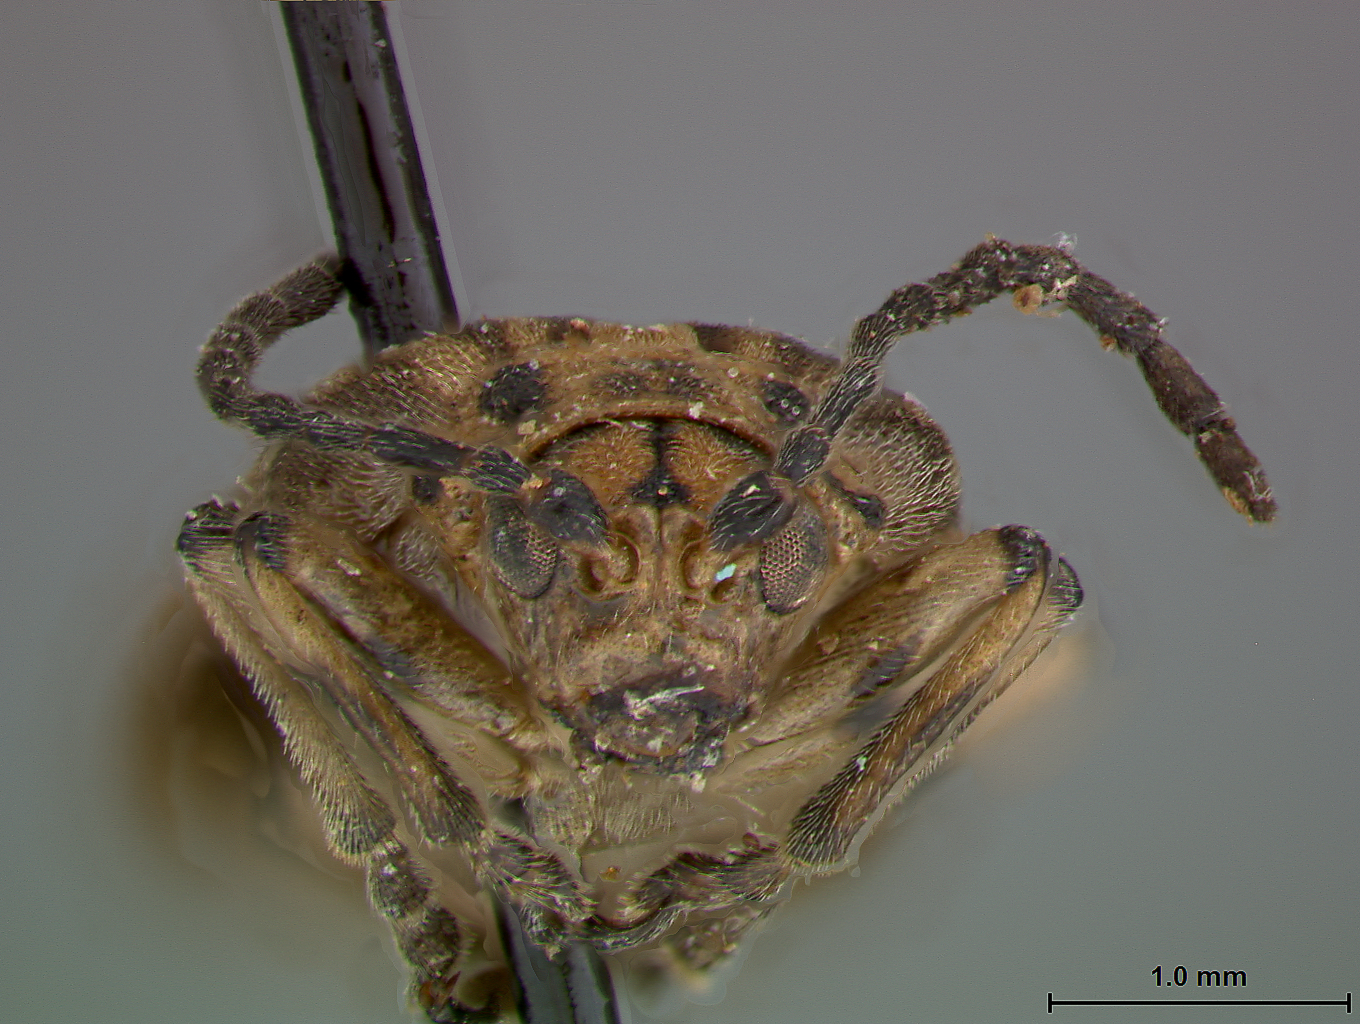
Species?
Galerucella maculipes
